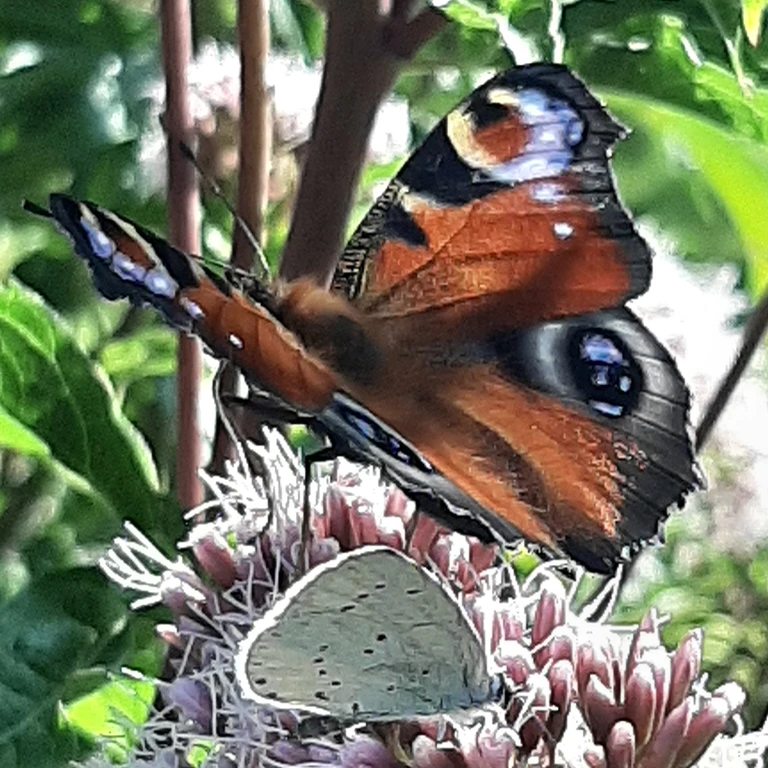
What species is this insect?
Aglais io
